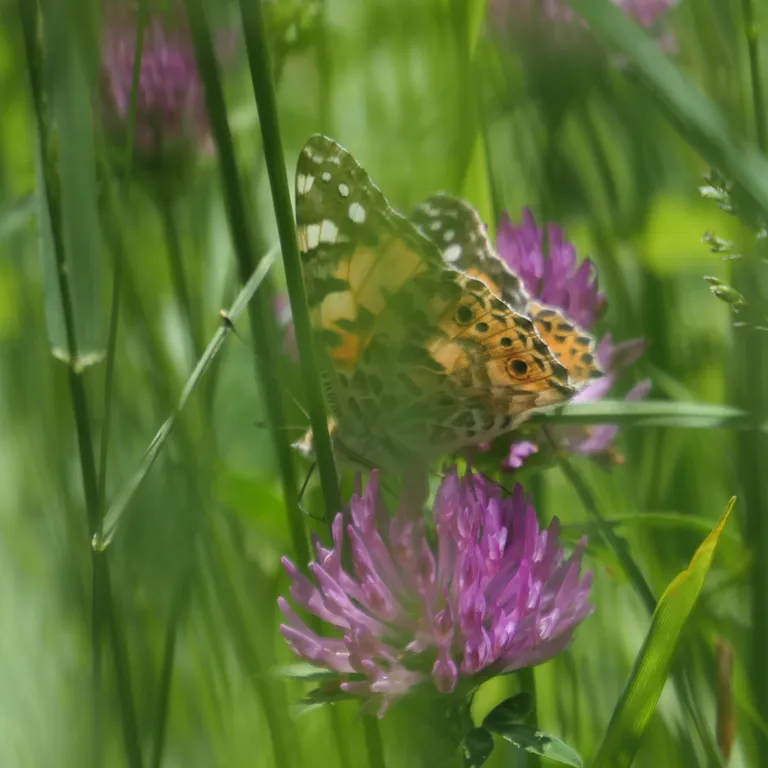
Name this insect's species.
Vanessa cardui
